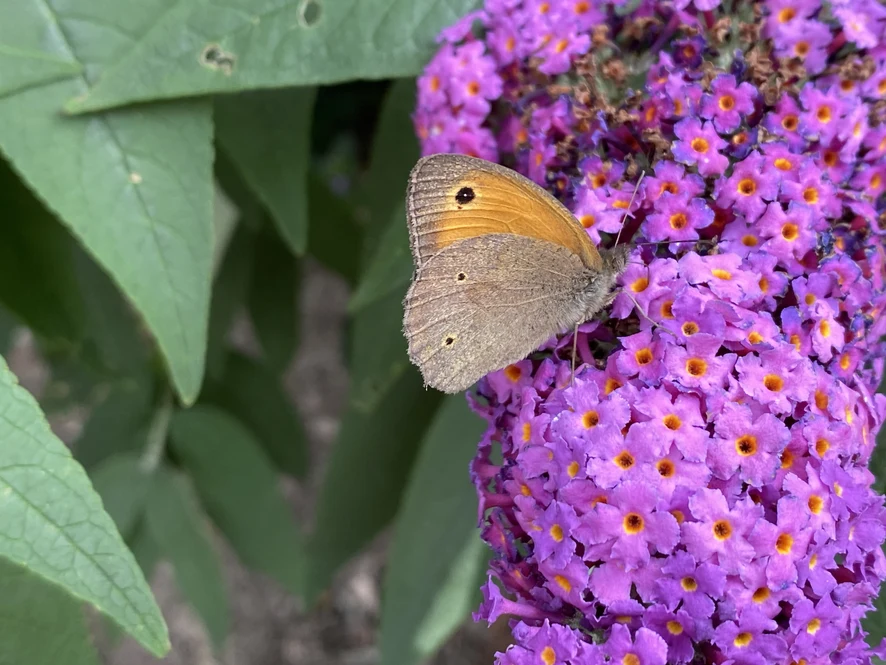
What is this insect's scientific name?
Maniola jurtina
